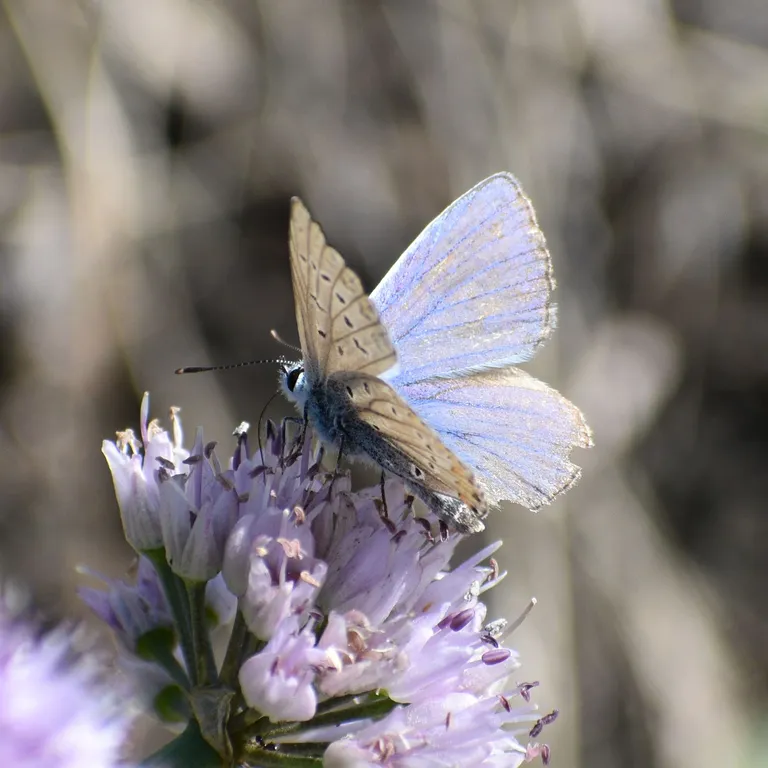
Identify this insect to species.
Polyommatus icarus
